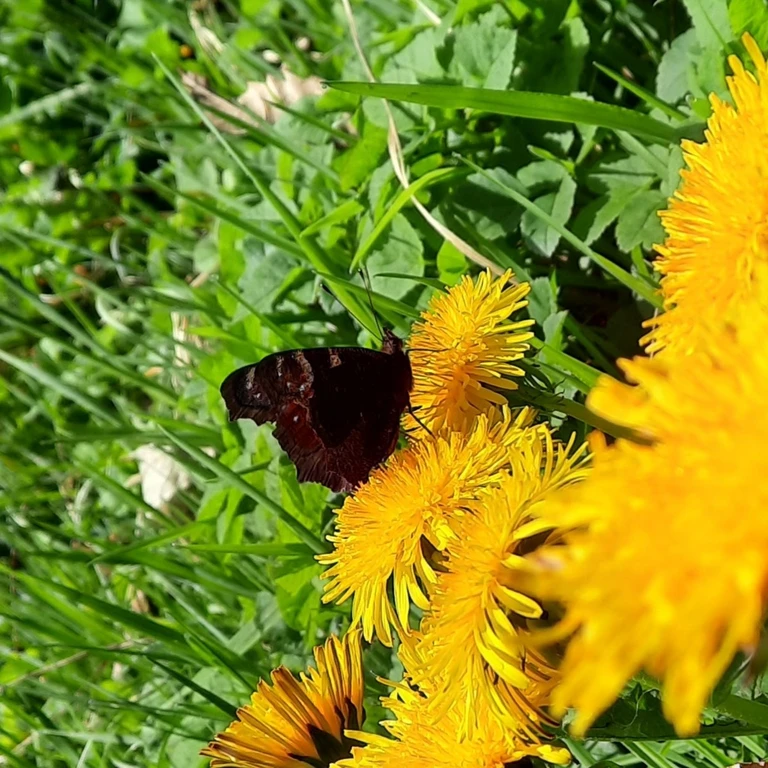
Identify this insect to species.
Aglais io
